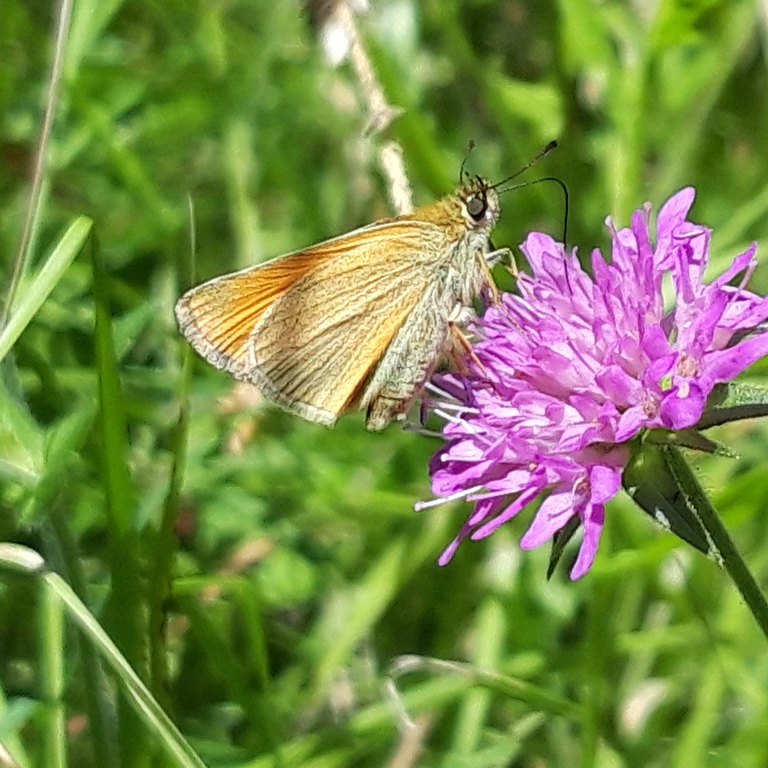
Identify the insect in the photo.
Thymelicus lineola
